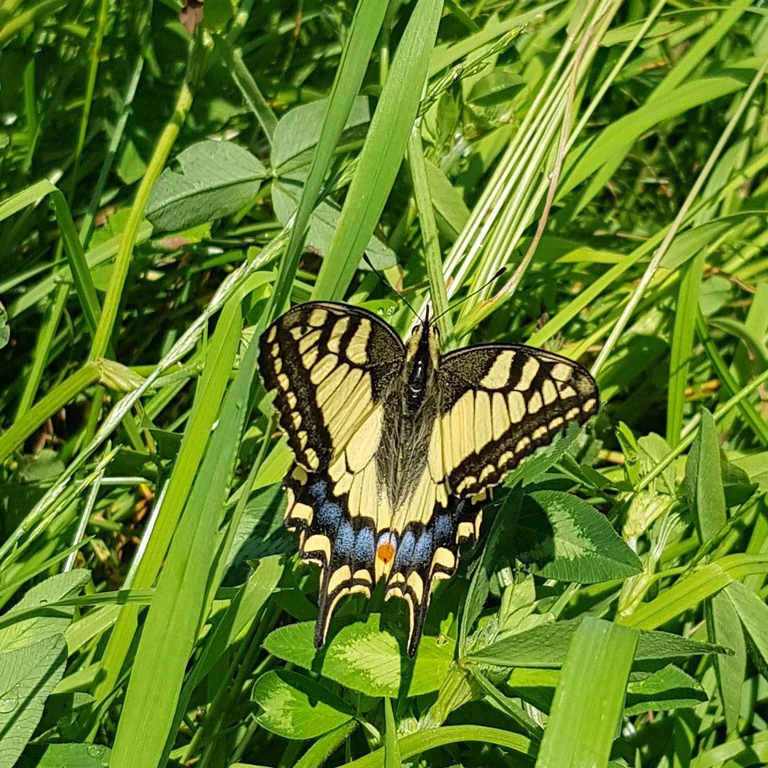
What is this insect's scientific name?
Papilio machaon
